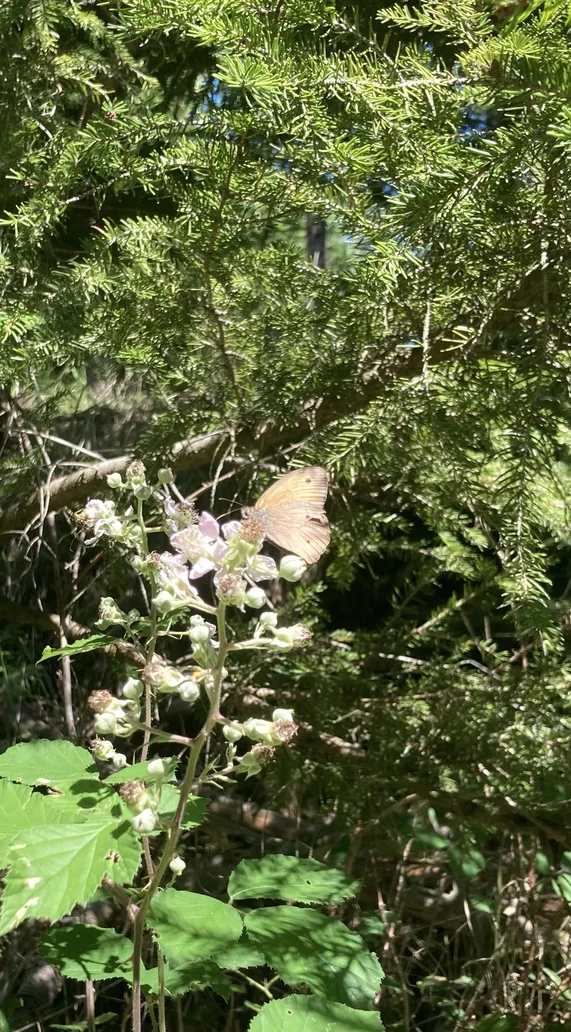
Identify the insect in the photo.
Maniola jurtina
